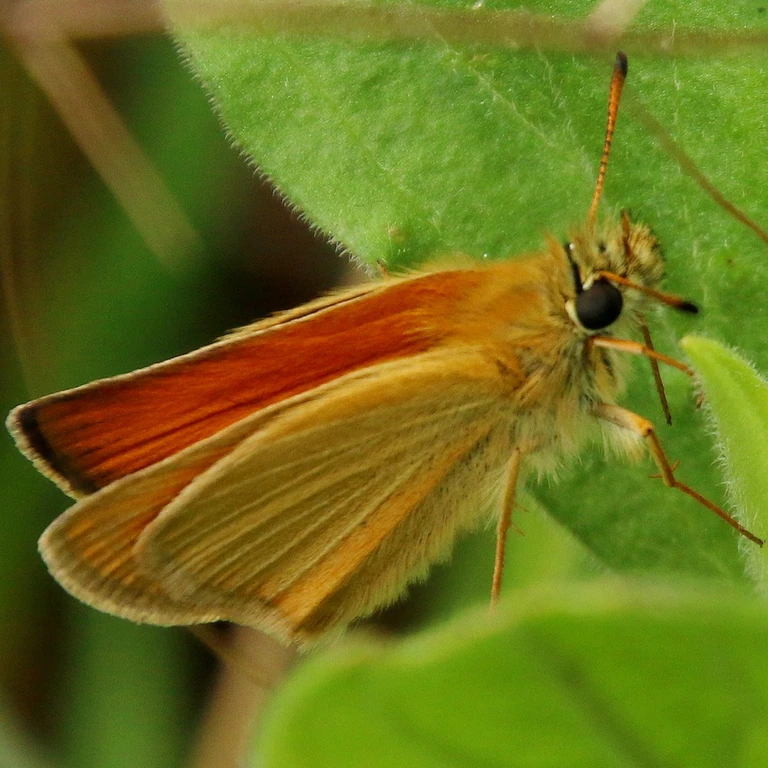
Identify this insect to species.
Thymelicus lineola
